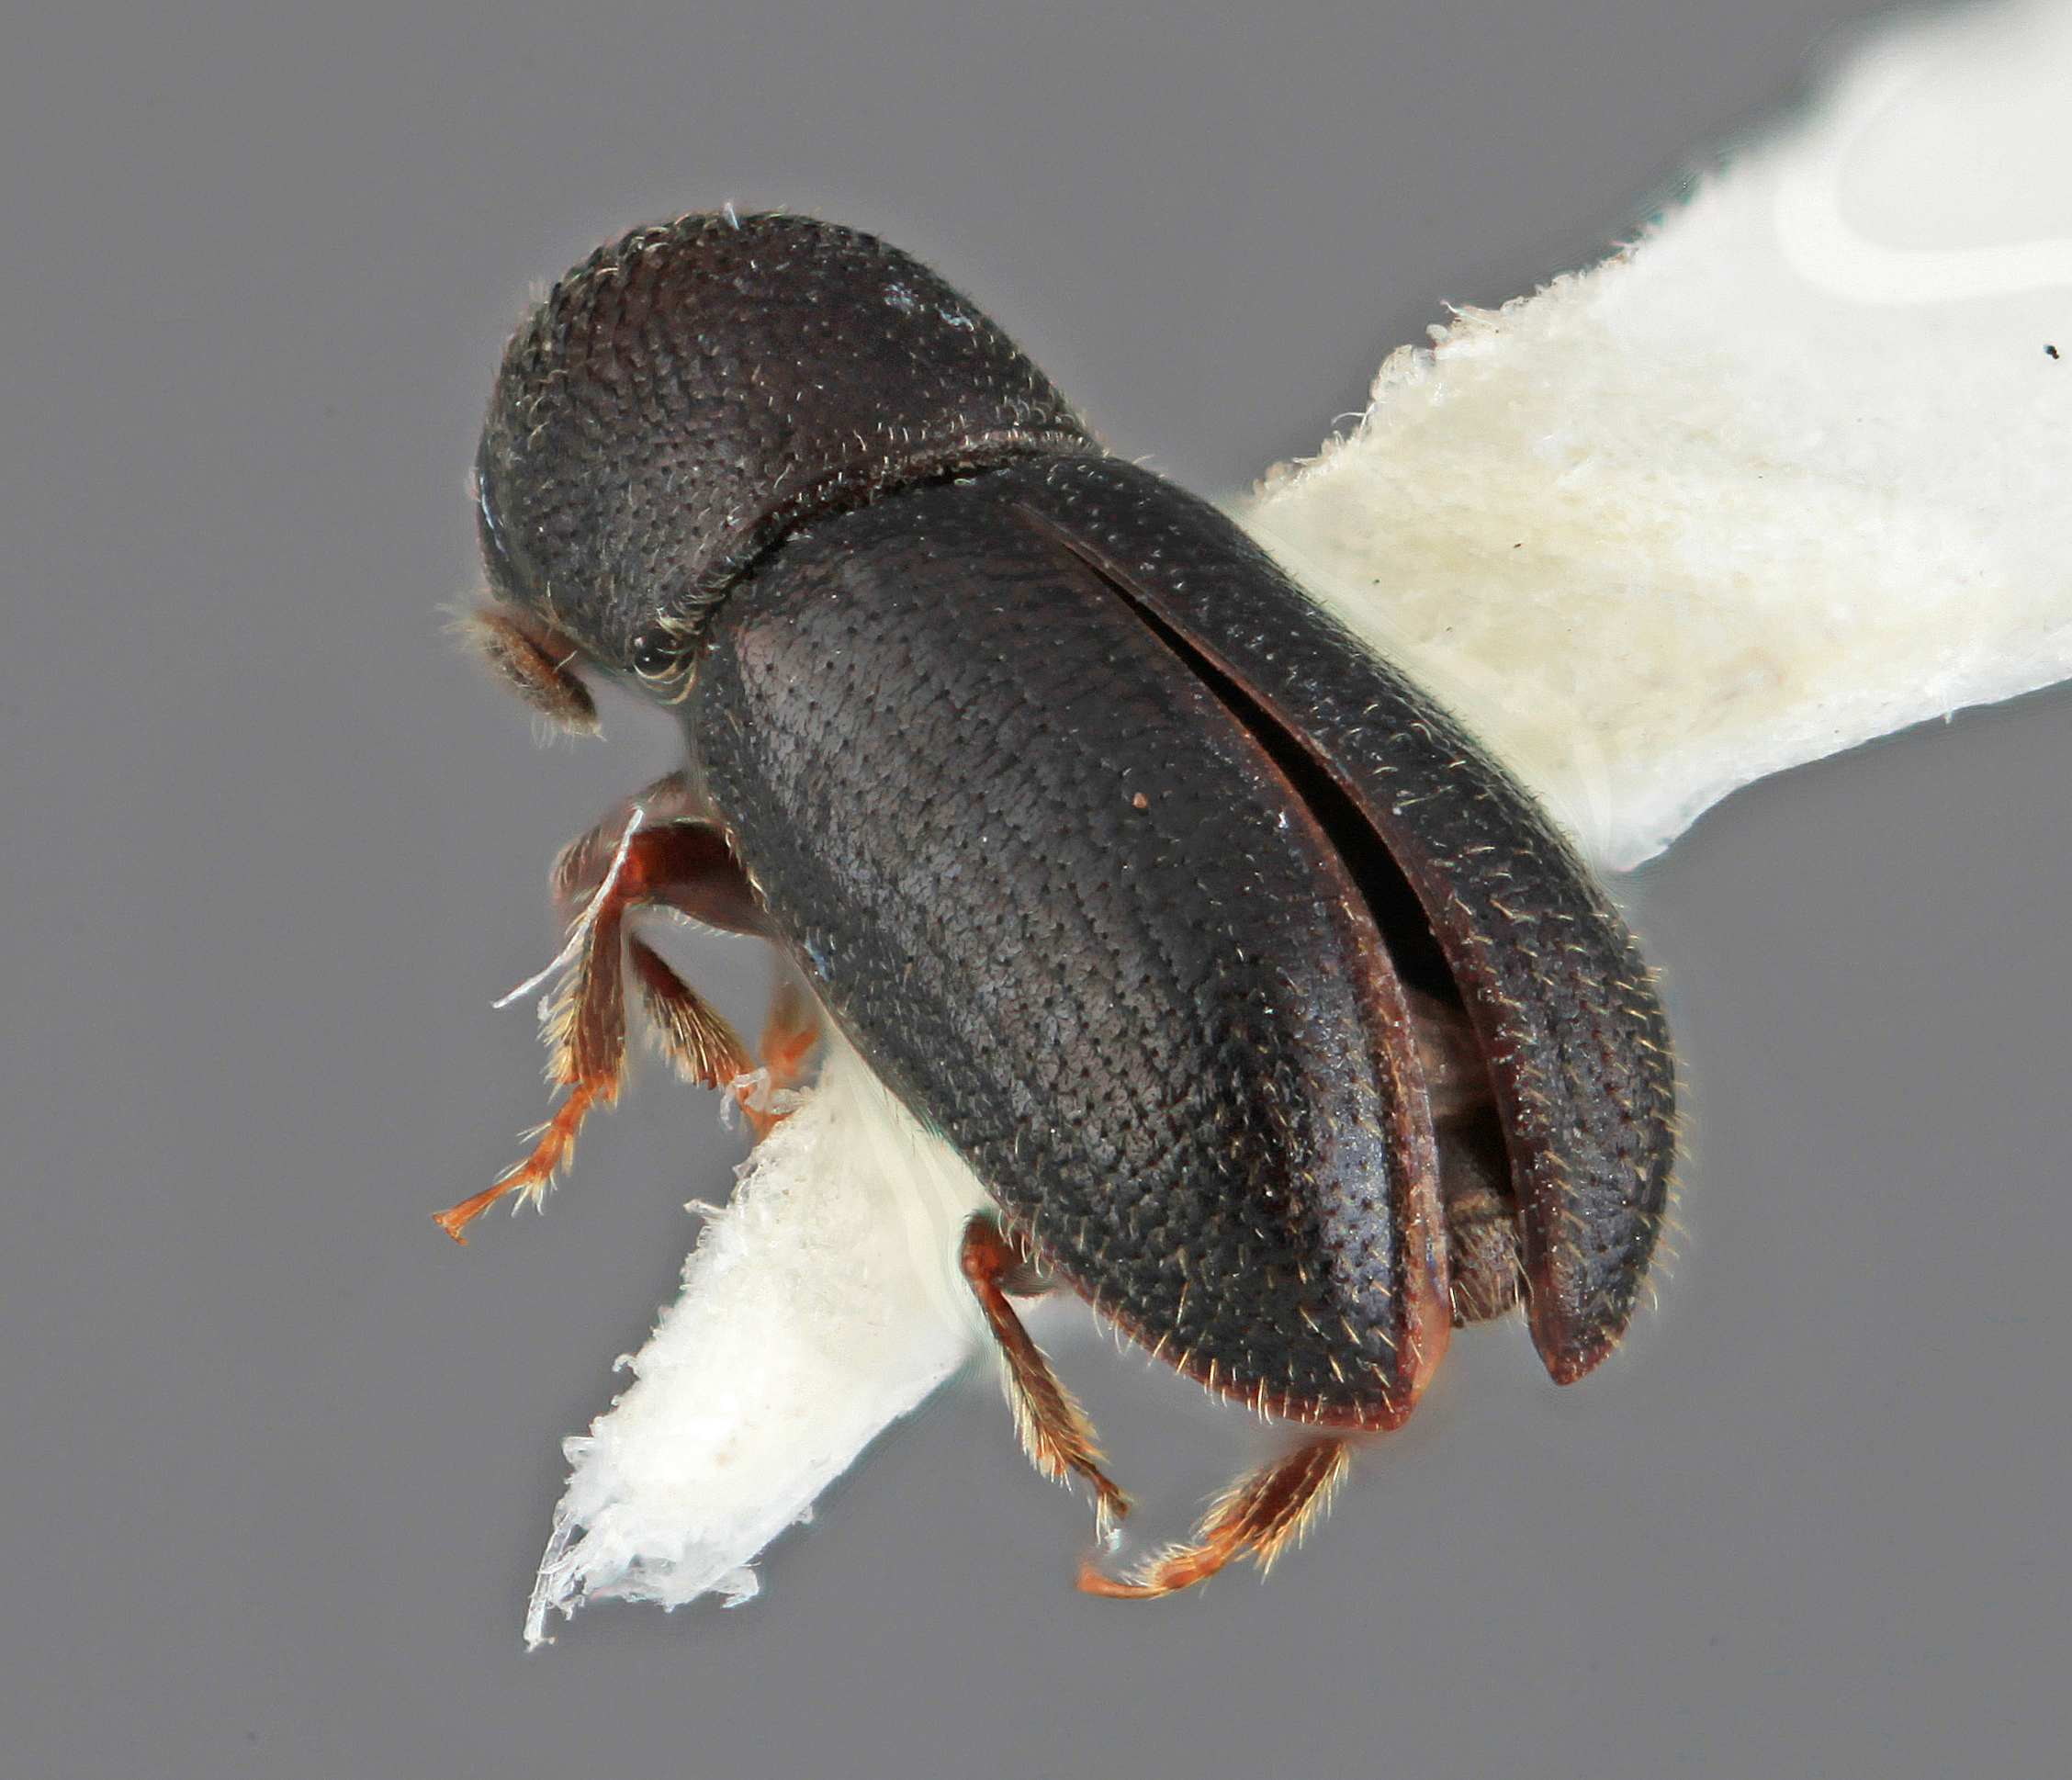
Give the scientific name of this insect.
Araptus clematicolens
